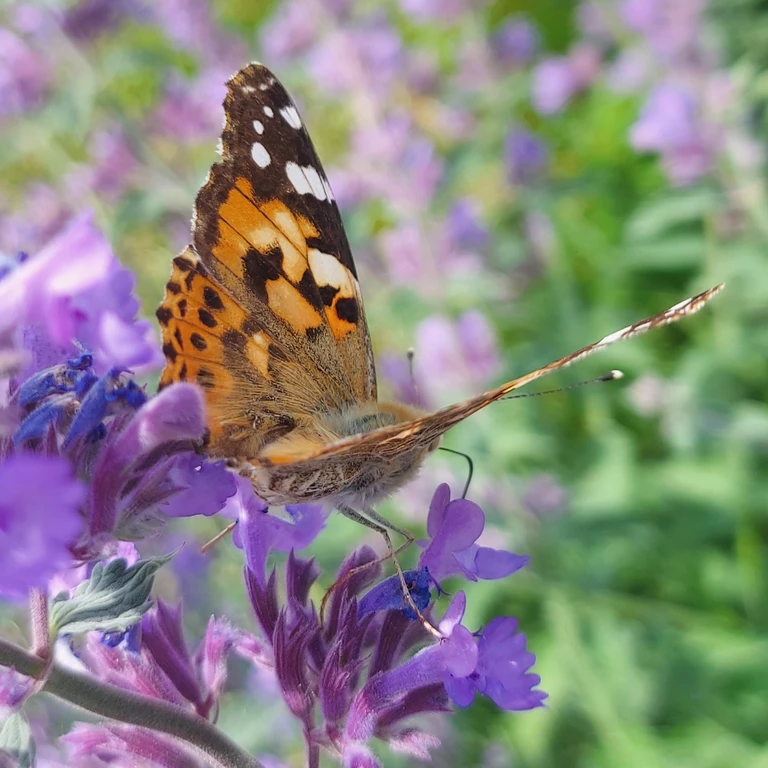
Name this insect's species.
Vanessa cardui
